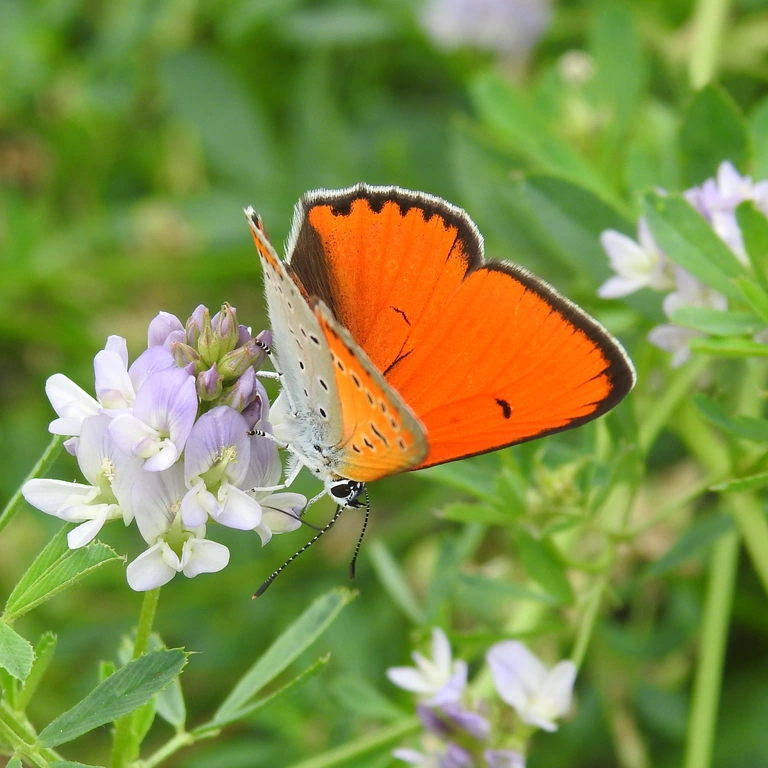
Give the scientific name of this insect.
Lycaena dispar
